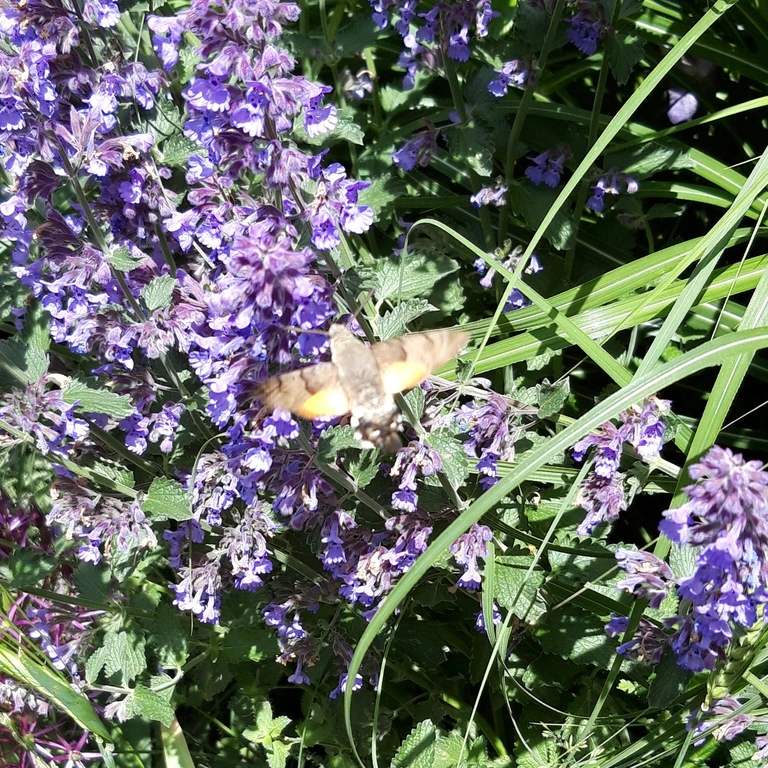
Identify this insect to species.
Macroglossum stellatarum
